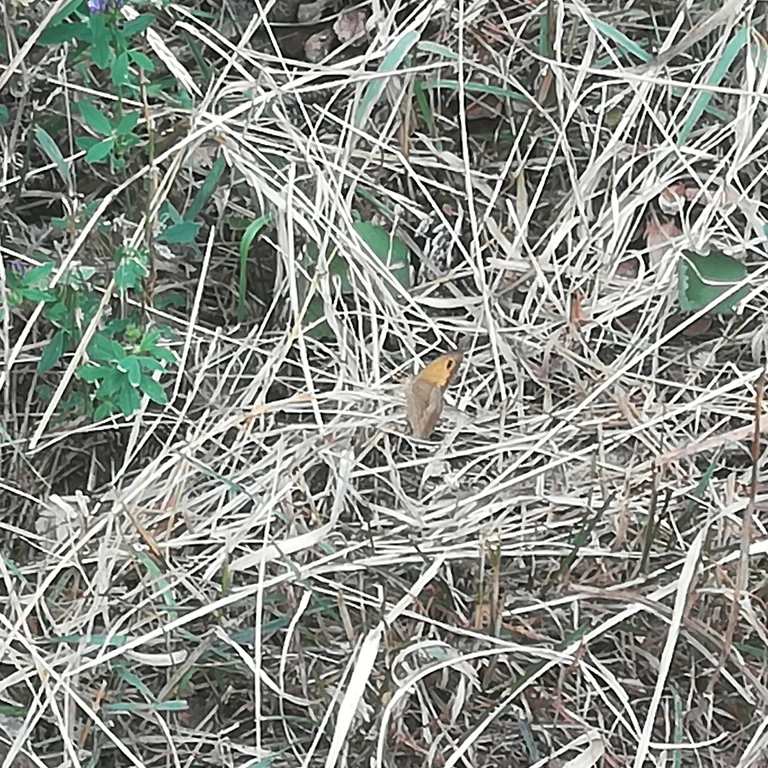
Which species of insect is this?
Maniola jurtina
